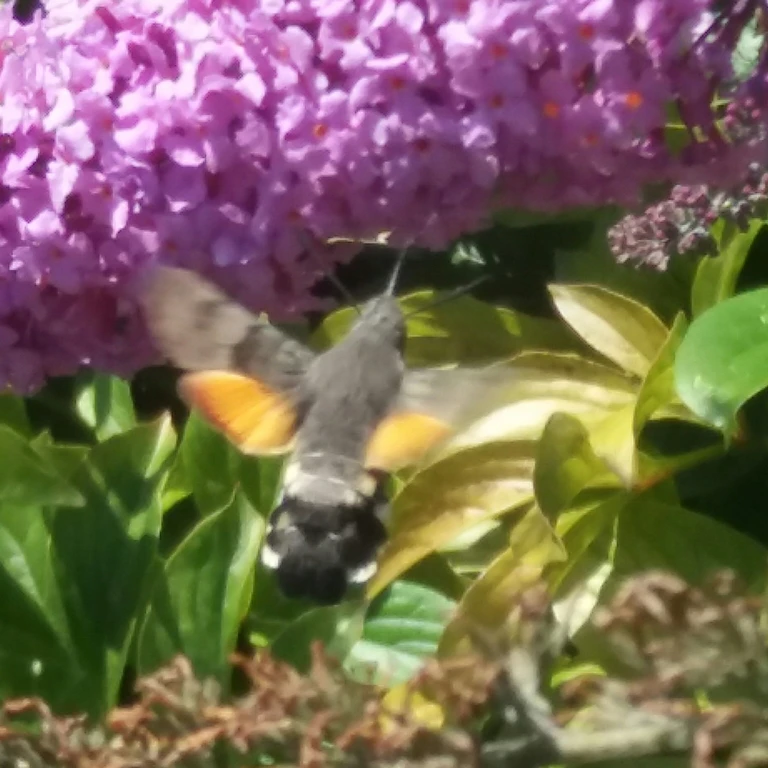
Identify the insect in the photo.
Macroglossum stellatarum
